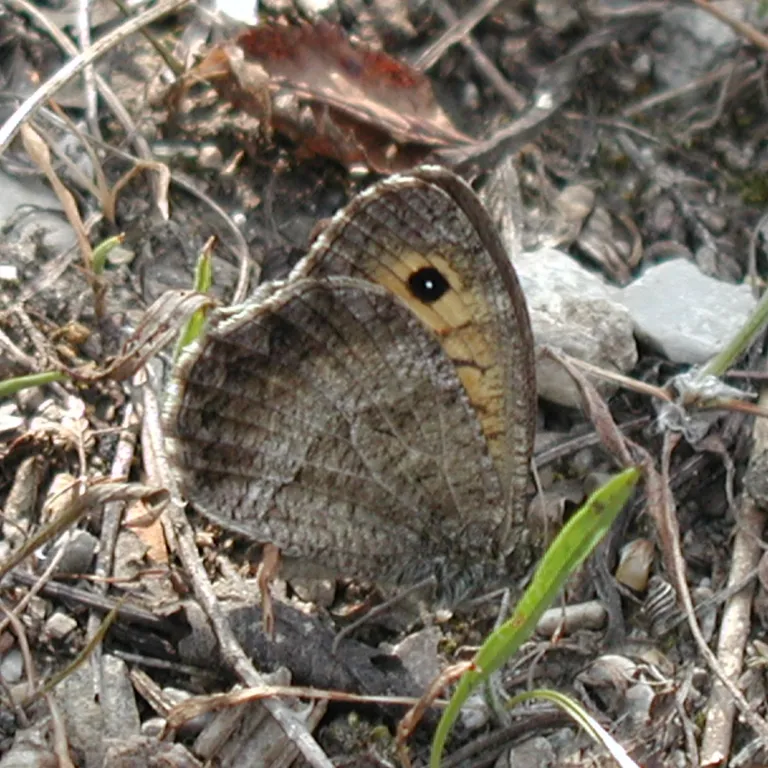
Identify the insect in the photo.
Arethusana arethusa
